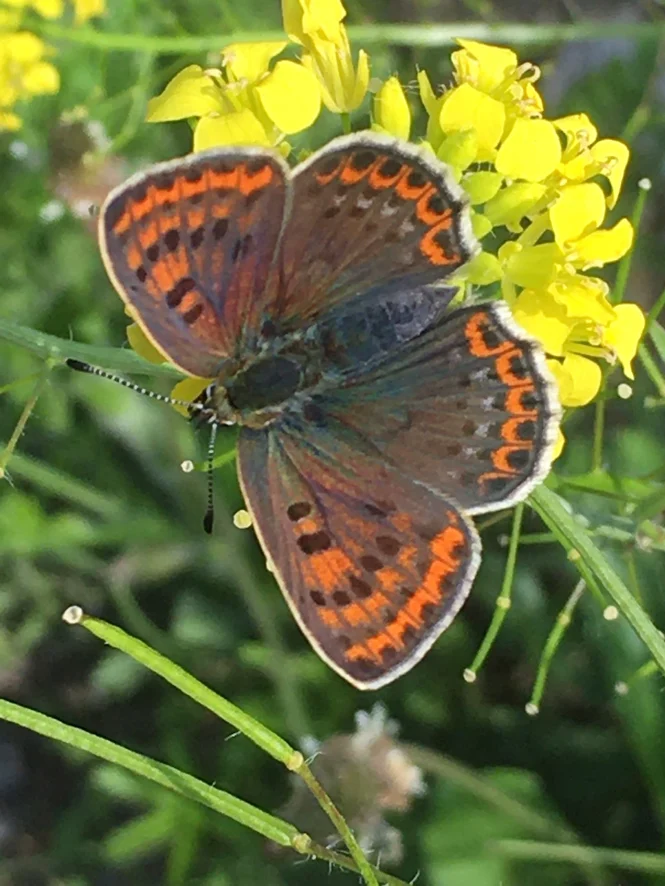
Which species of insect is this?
Lycaena tityrus (also Loweia tityrus)
